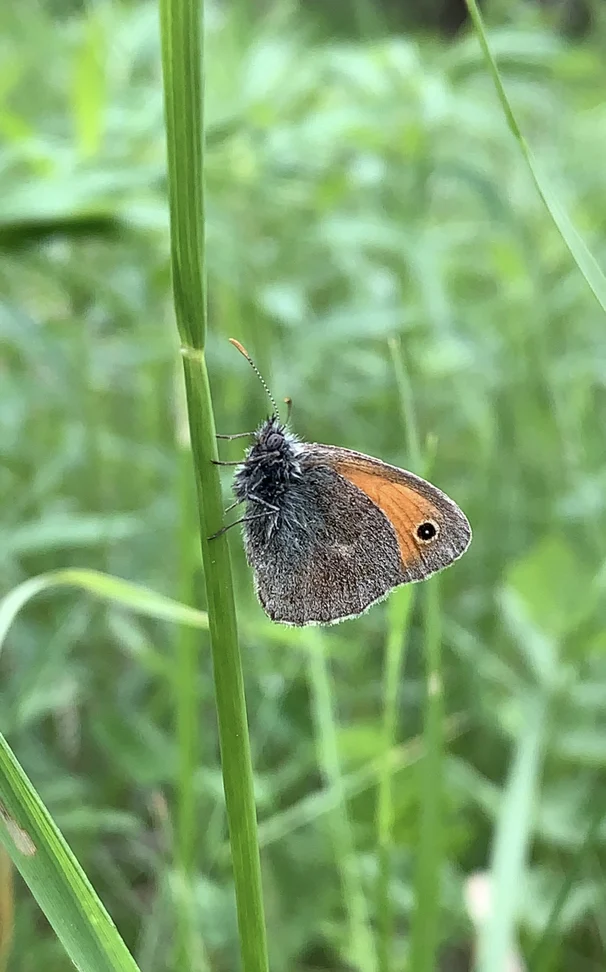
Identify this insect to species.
Coenonympha pamphilus
